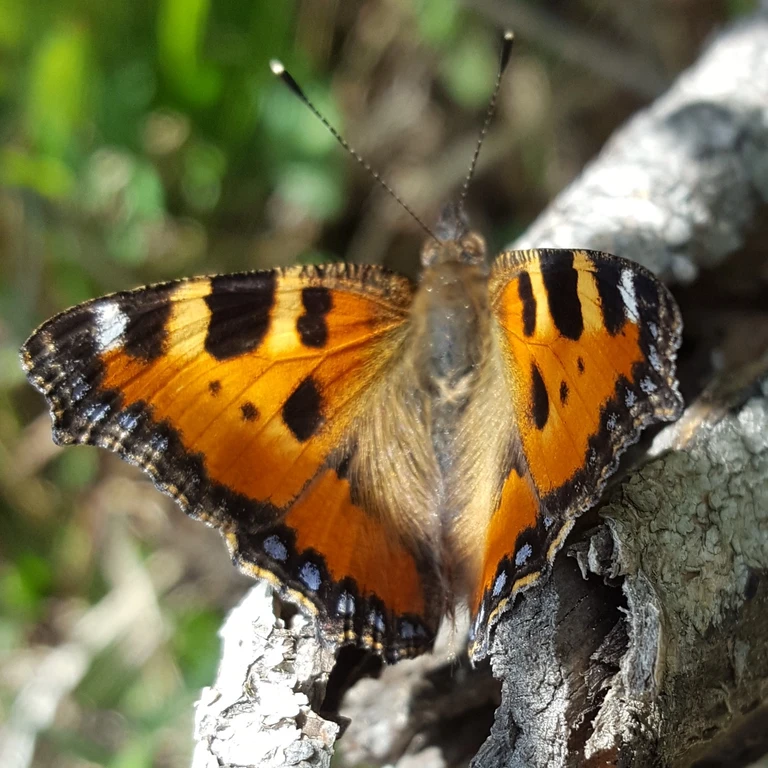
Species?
Aglais urticae
